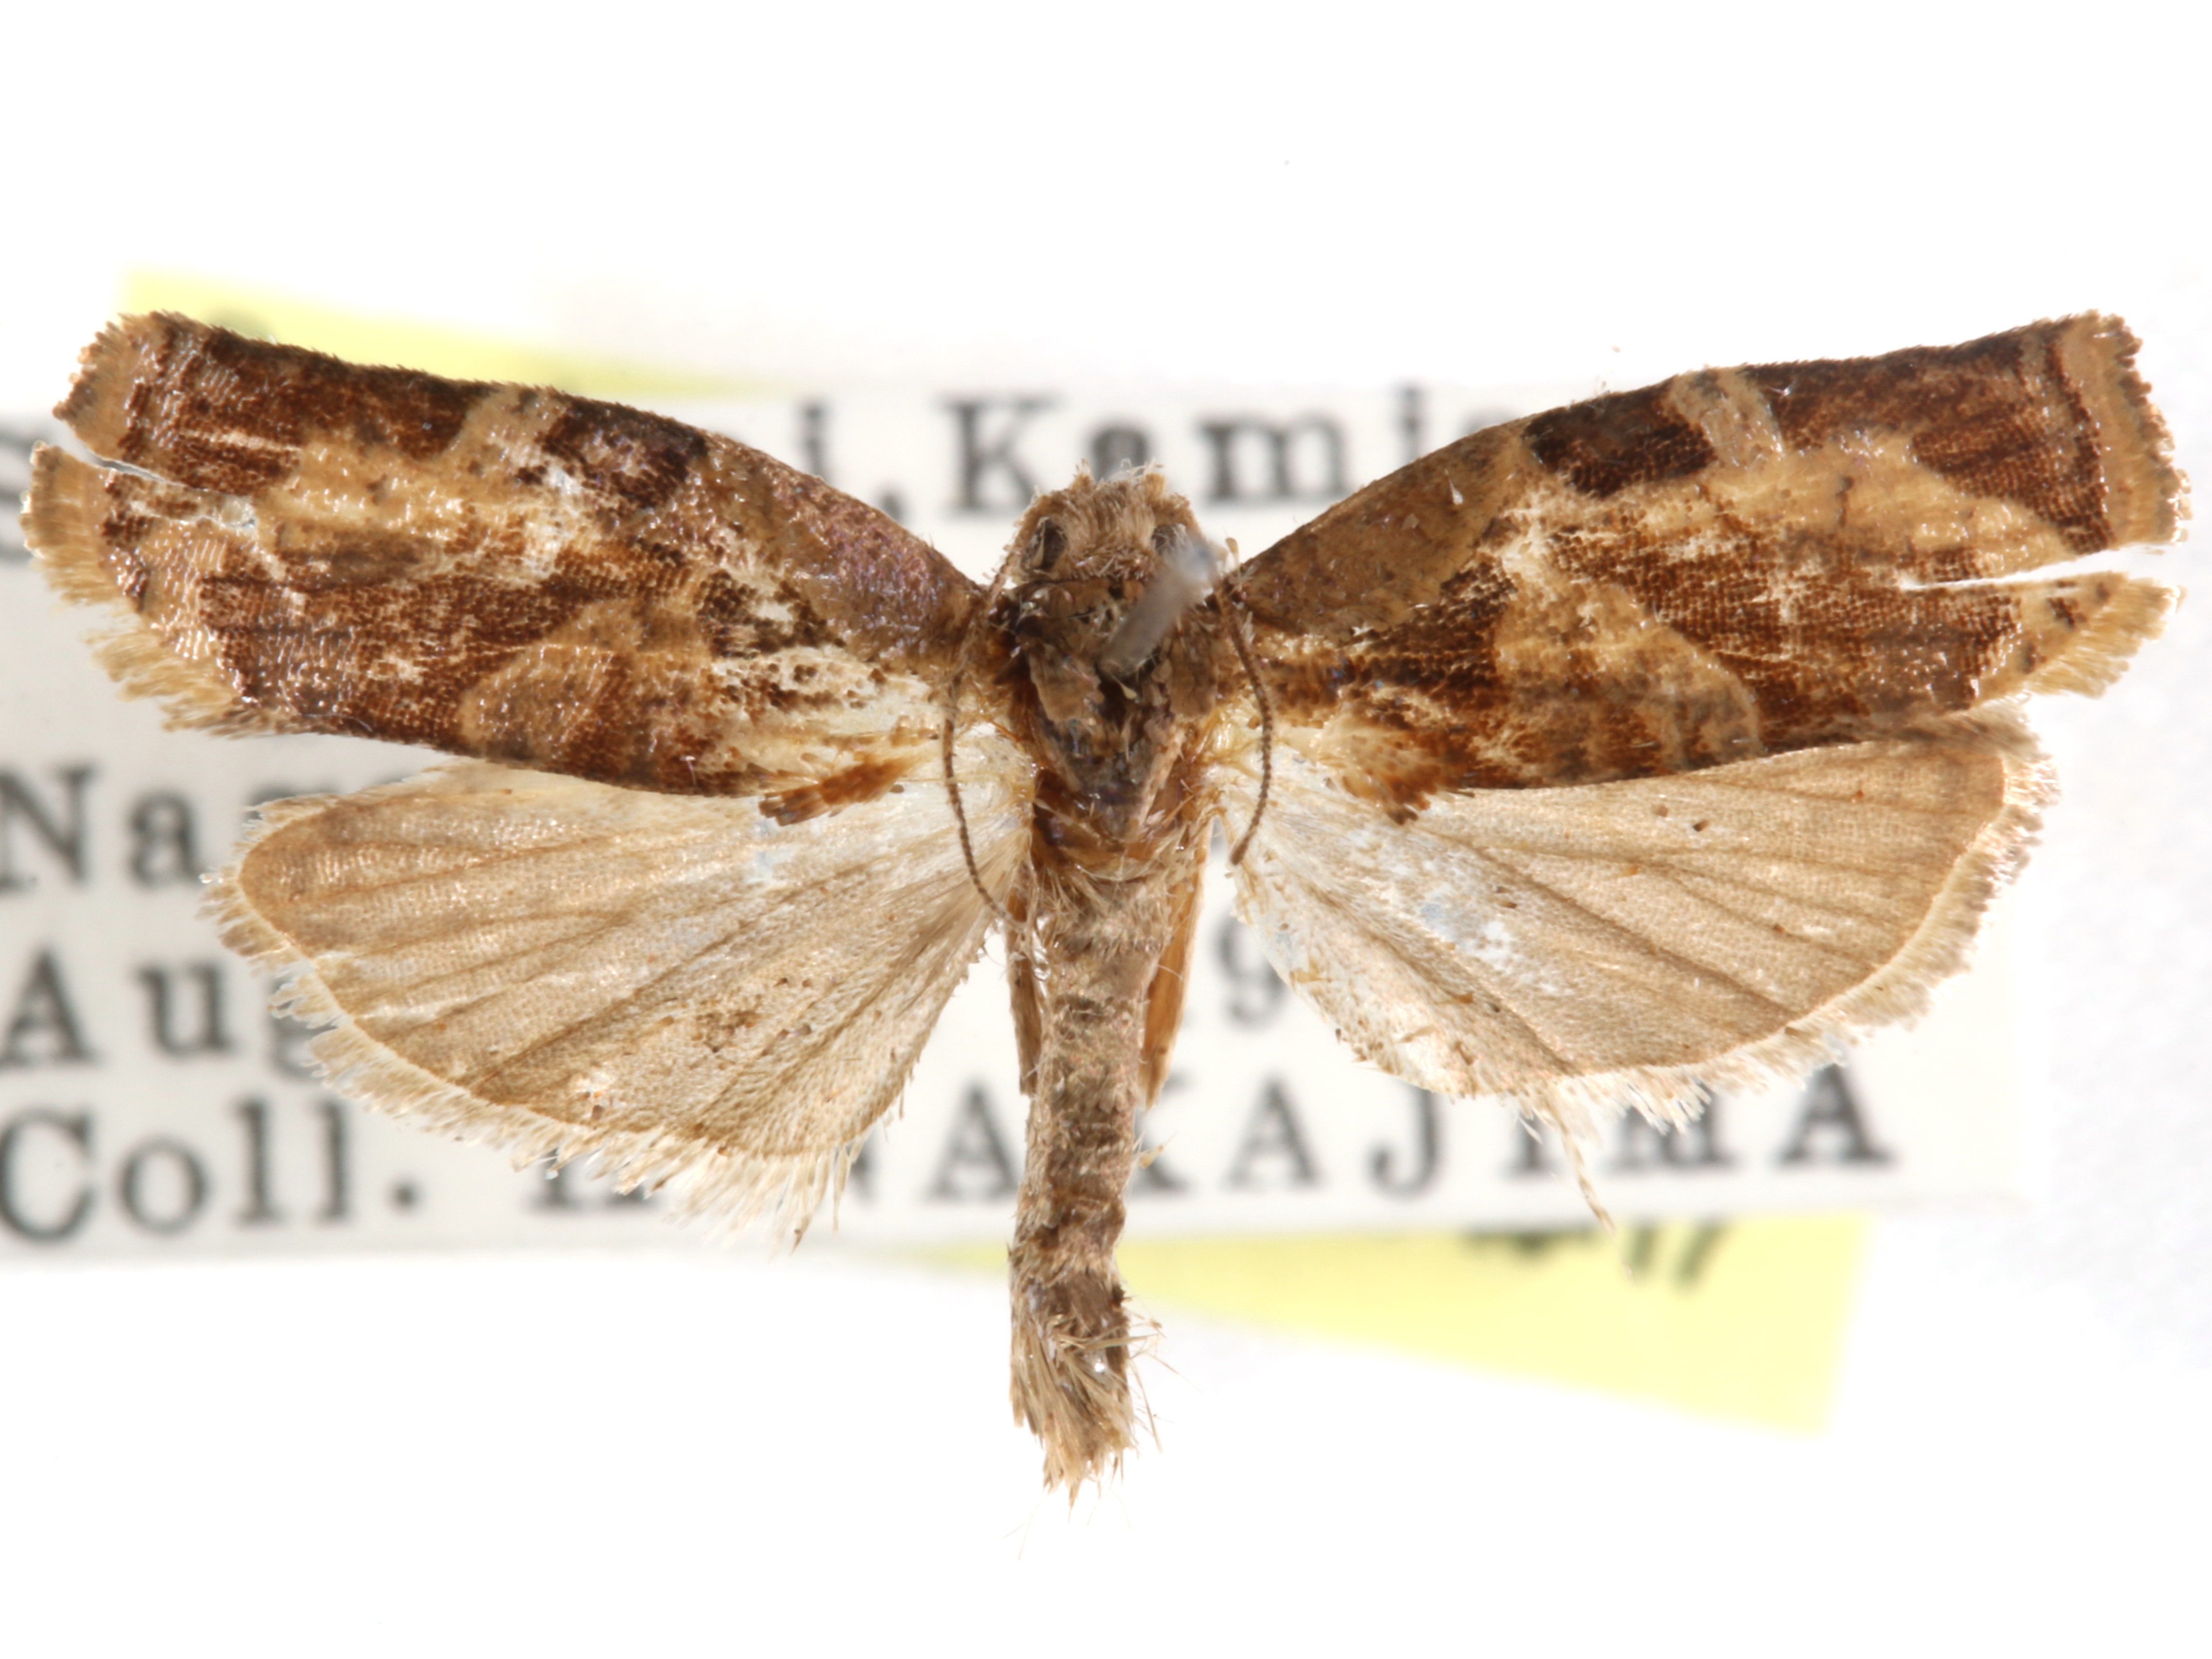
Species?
Homona issikii
